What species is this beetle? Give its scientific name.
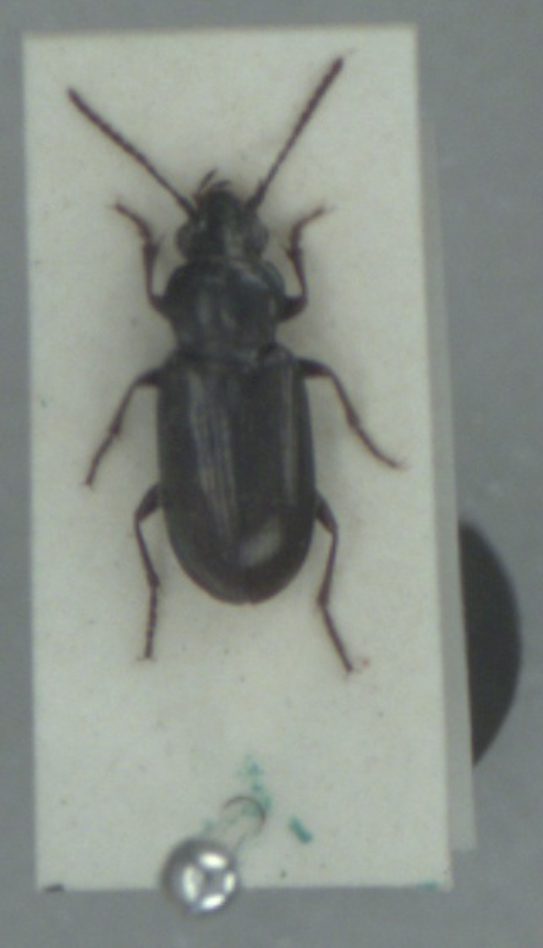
Pogonus littoralis
